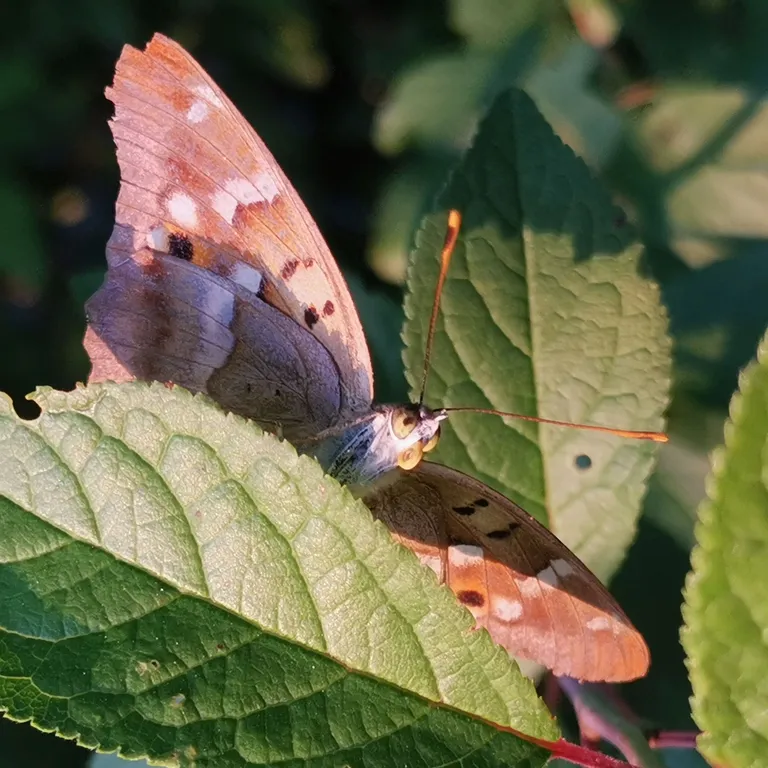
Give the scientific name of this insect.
Apatura ilia
